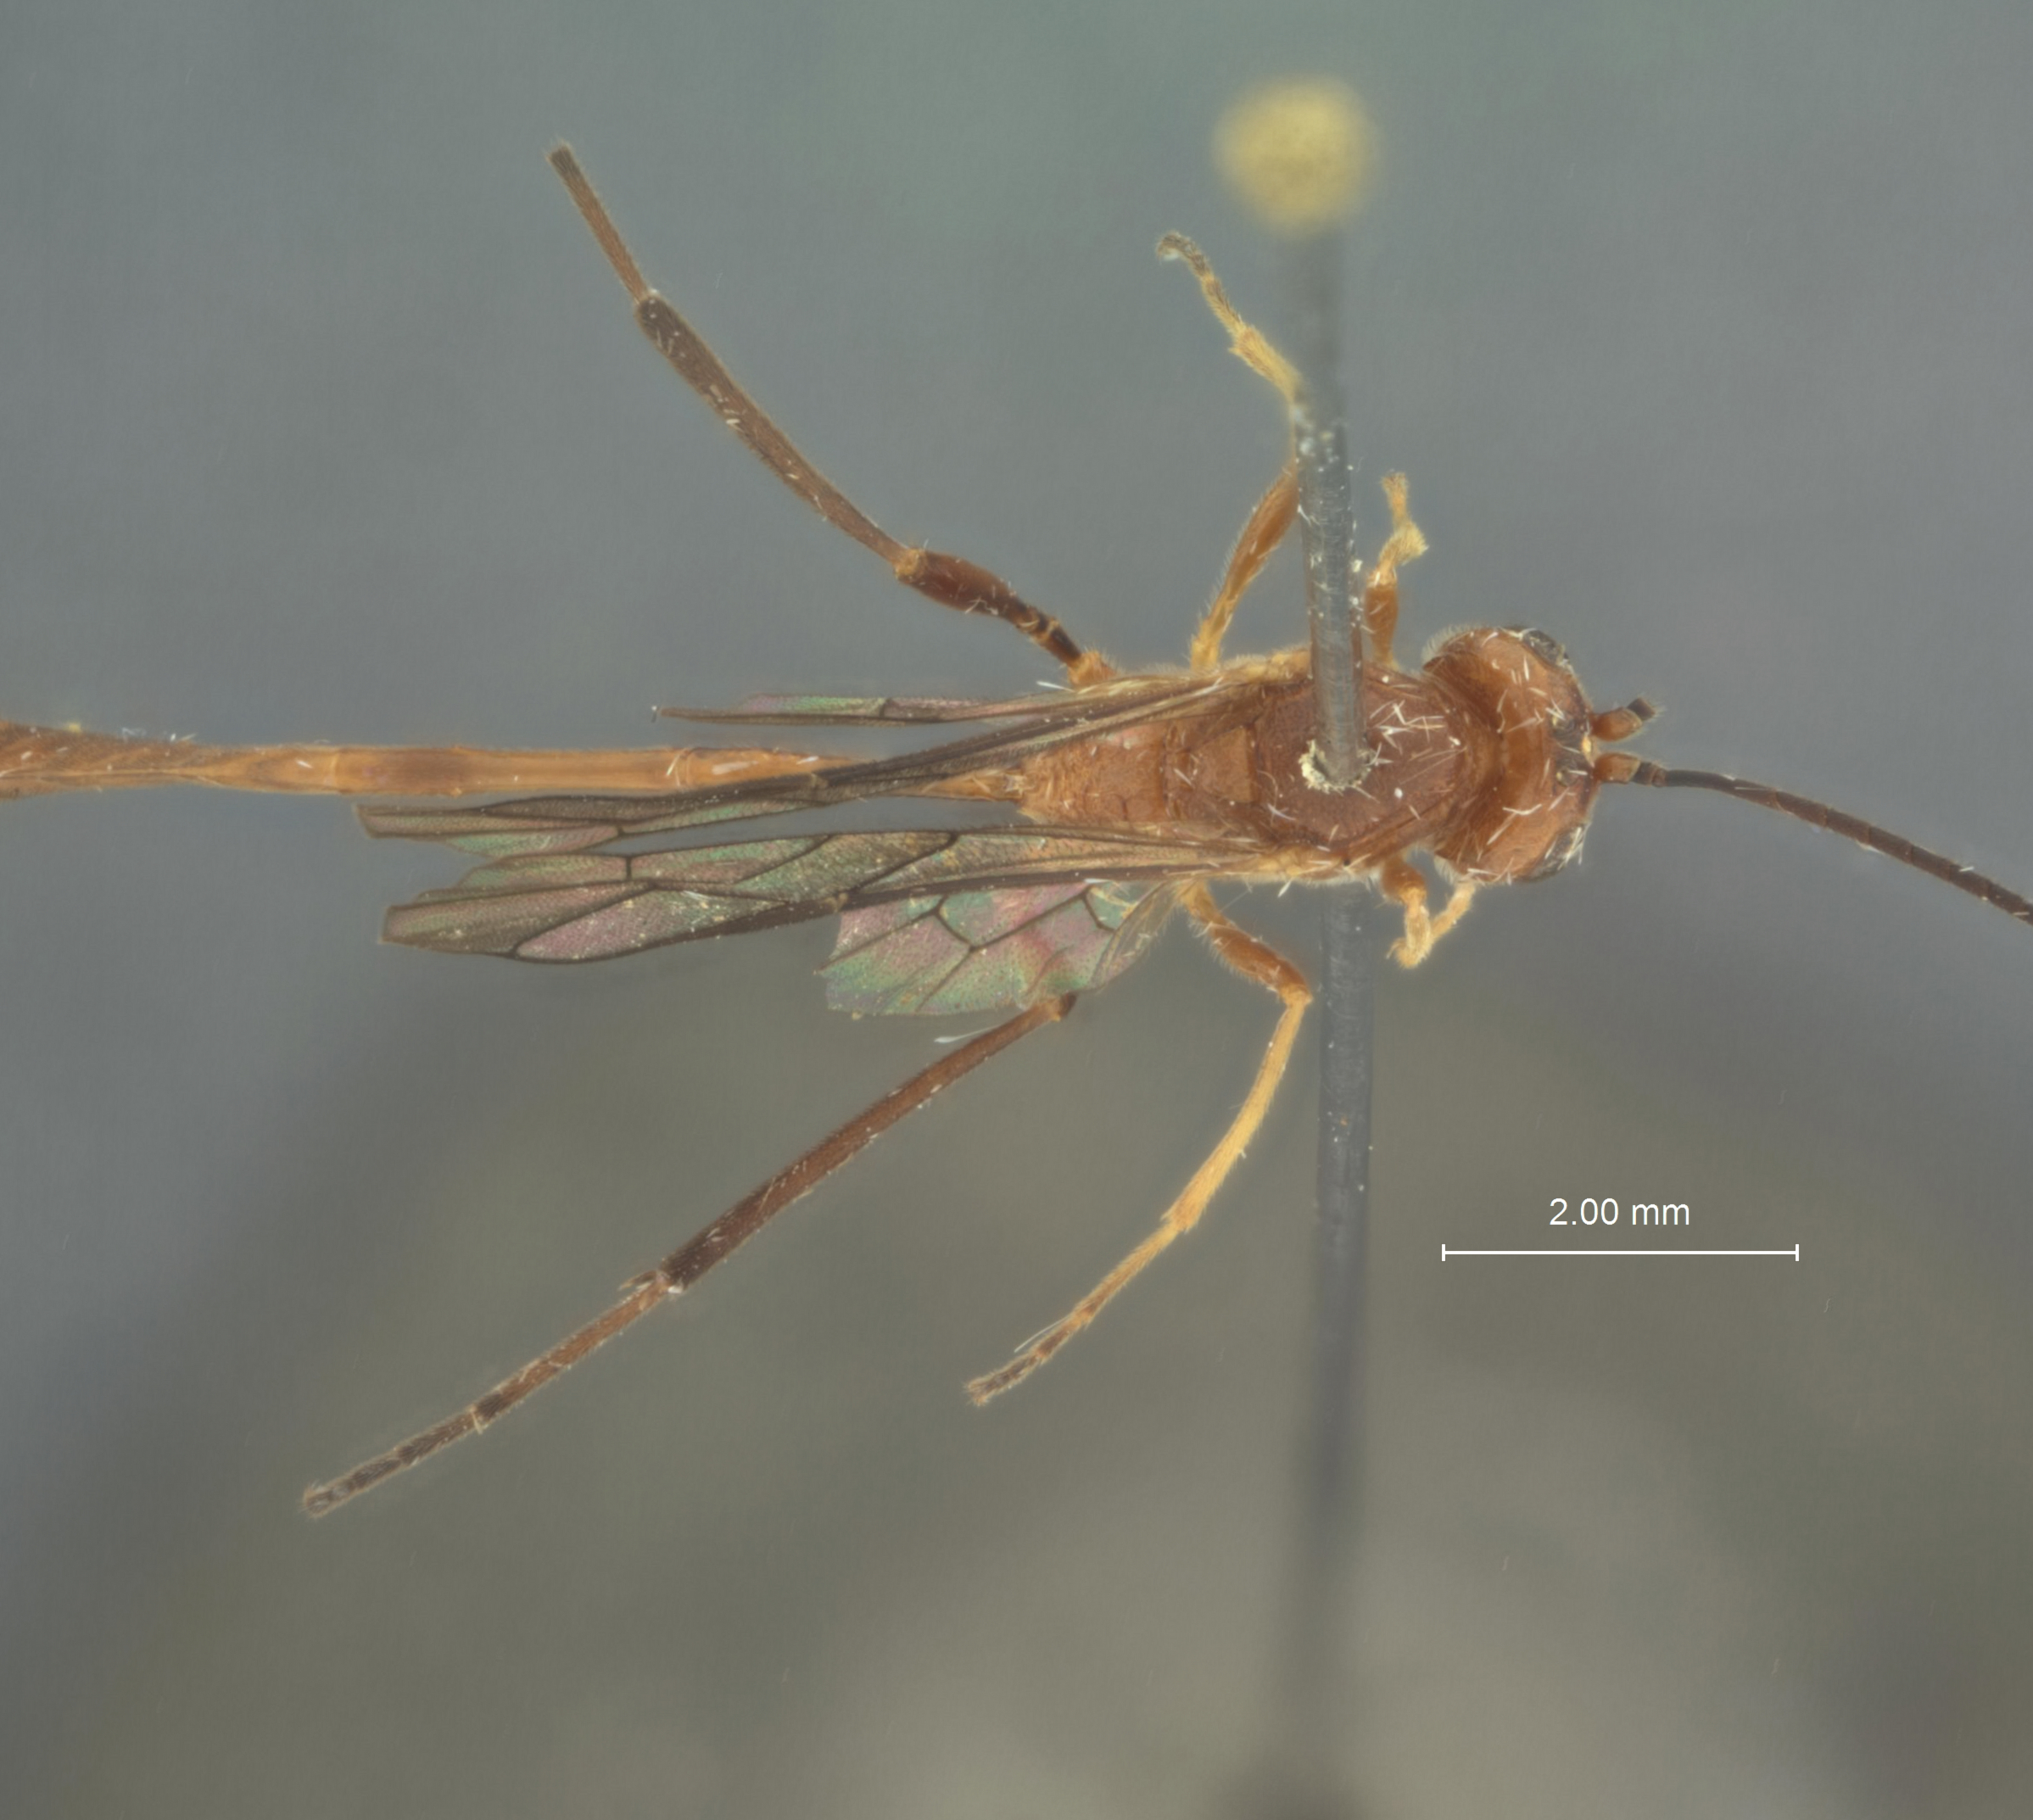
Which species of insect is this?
Agrypon caribbaeum
